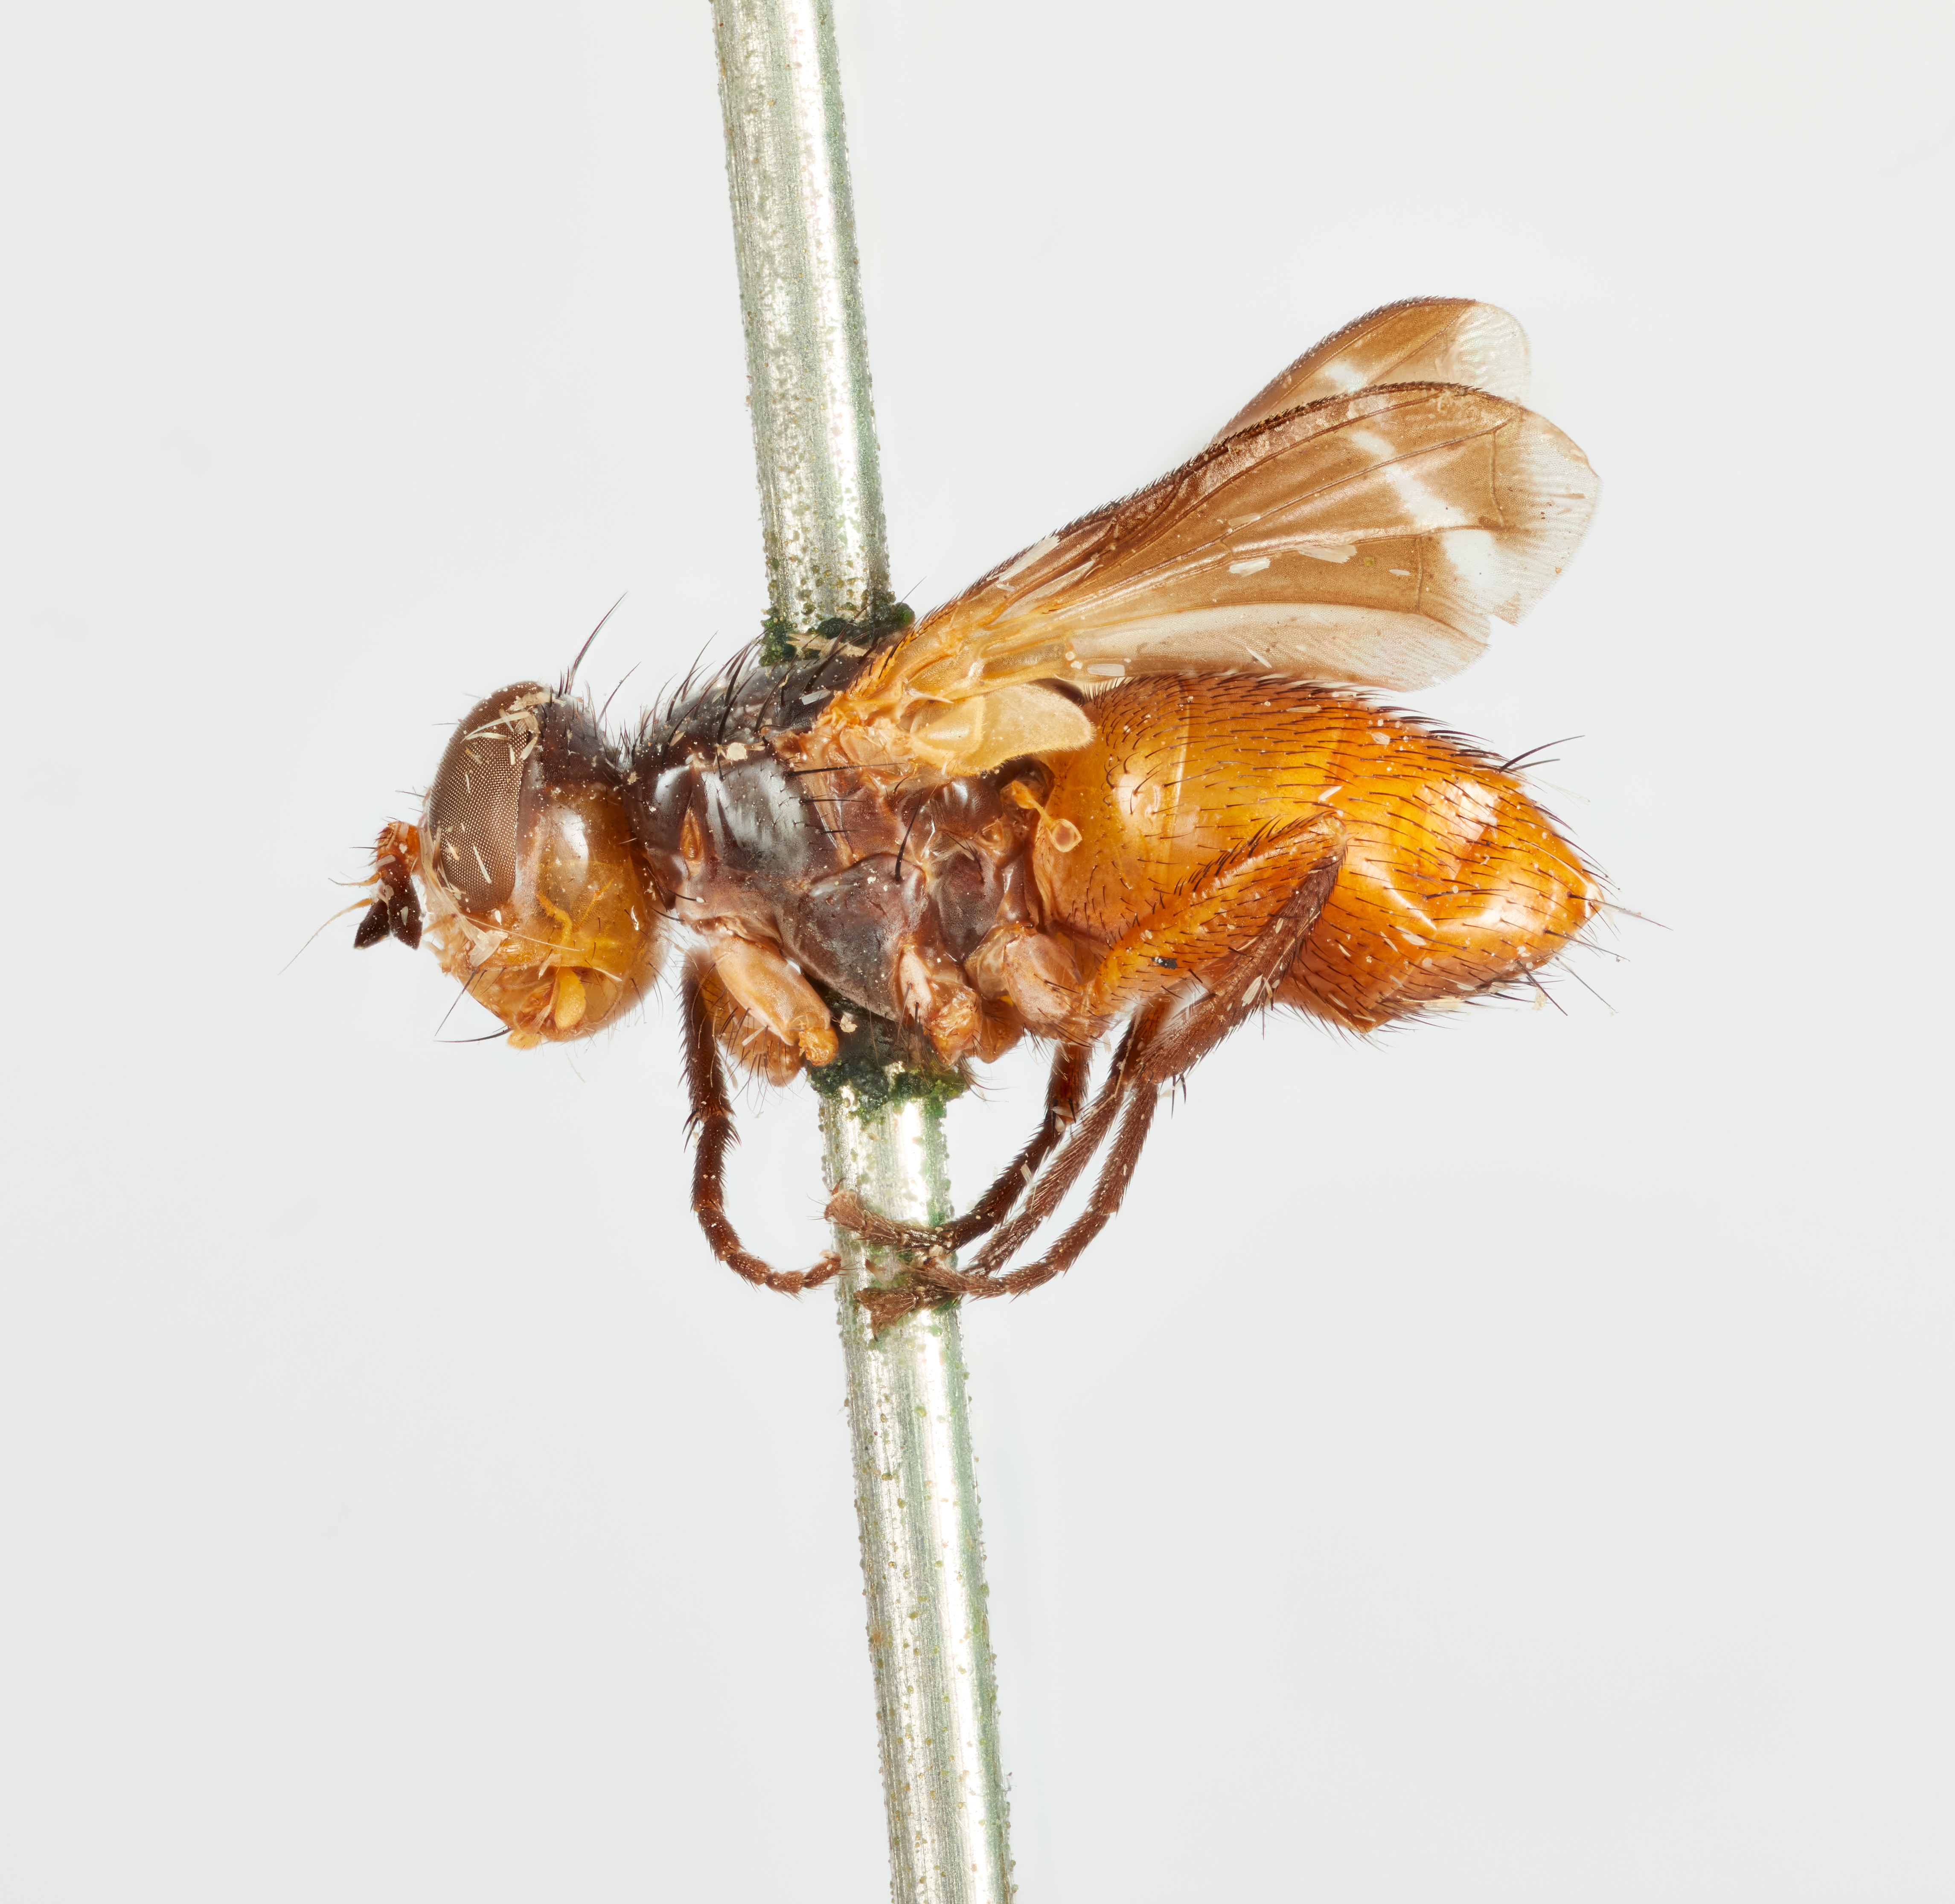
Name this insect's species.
Euthera bicolor
